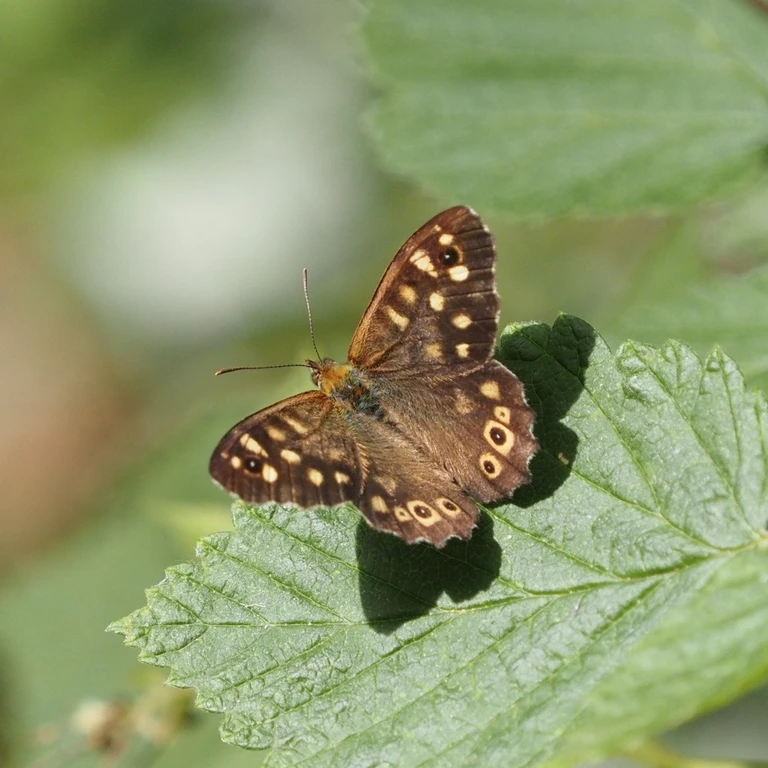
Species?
Pararge aegeria
